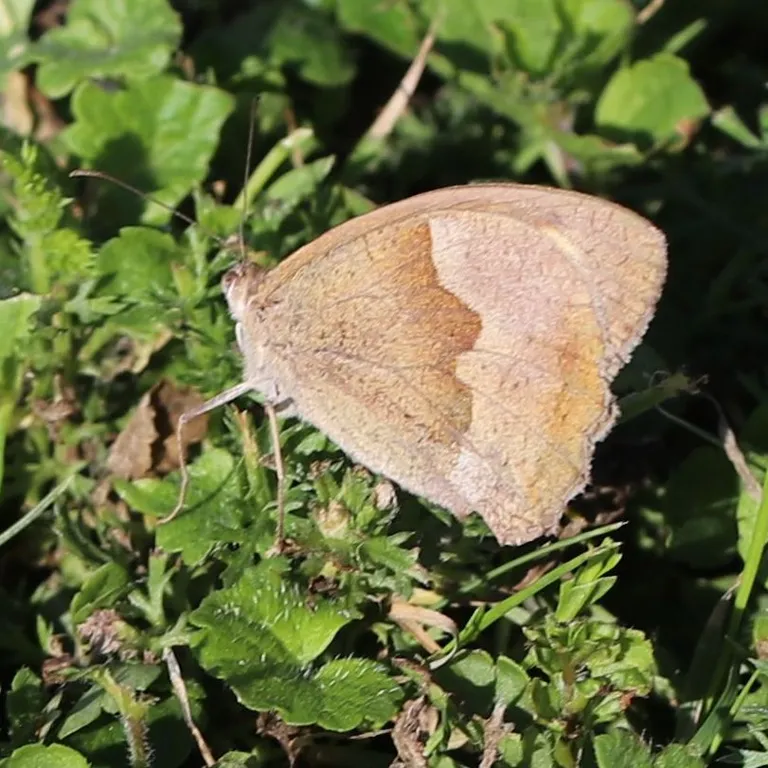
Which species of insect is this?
Maniola jurtina
